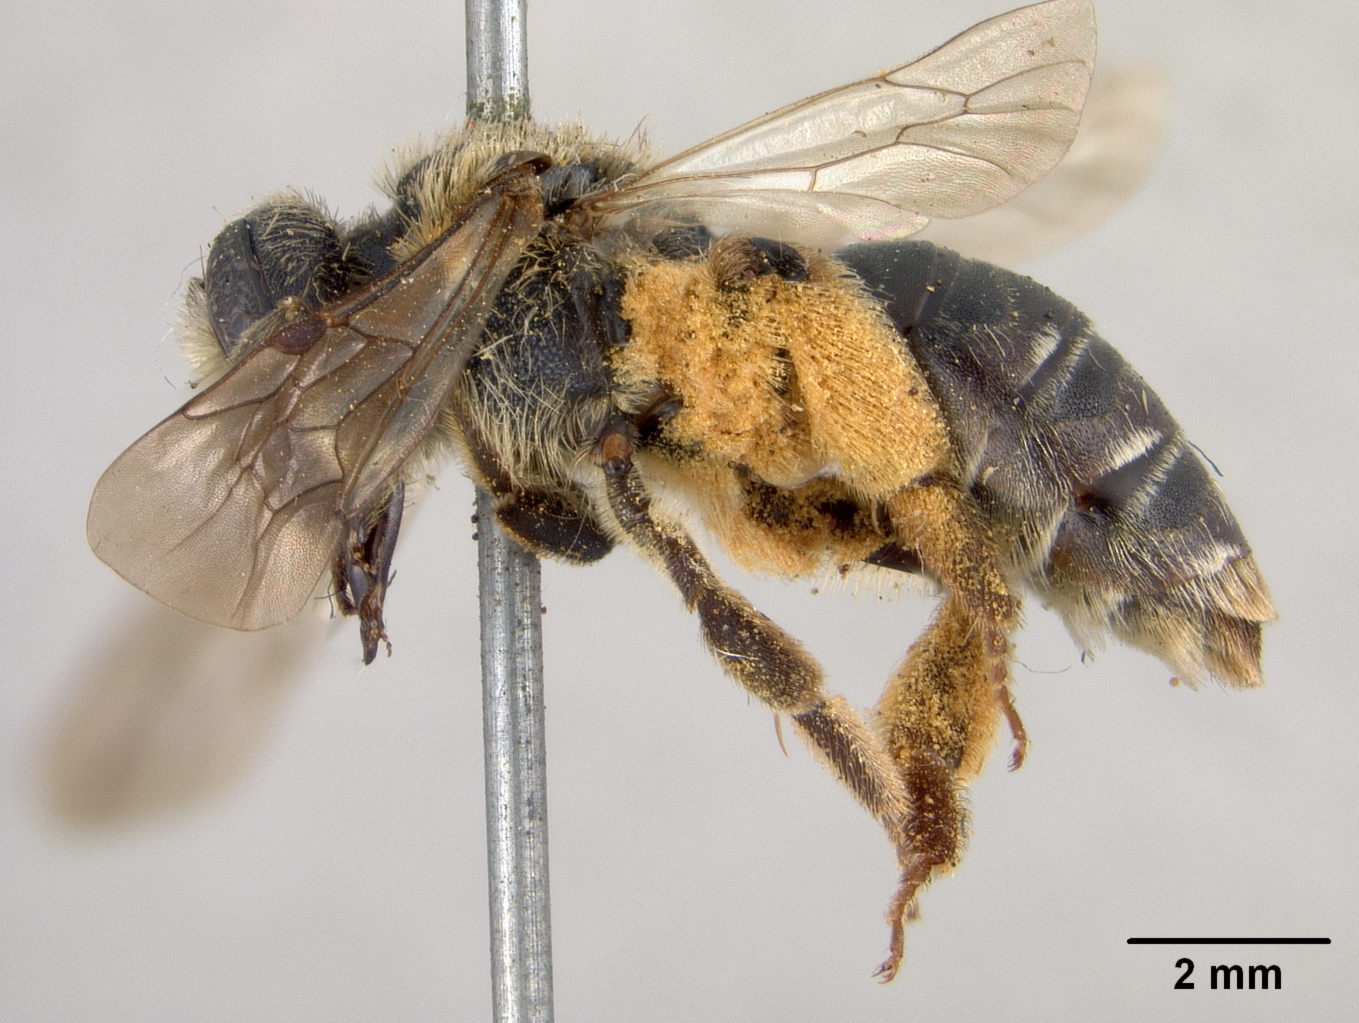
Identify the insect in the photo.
Andrena grandior
